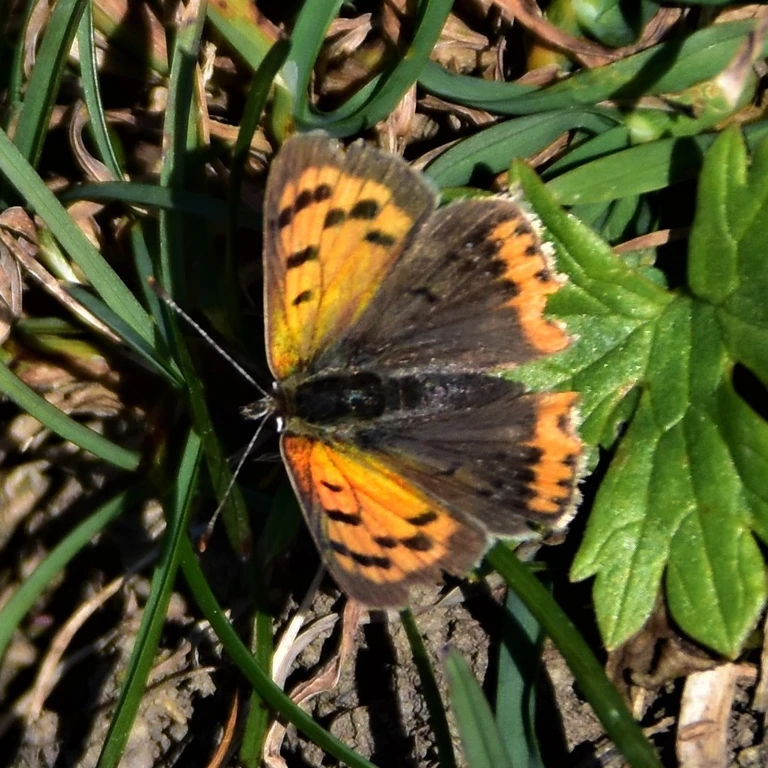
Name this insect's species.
Lycaena phlaeas
